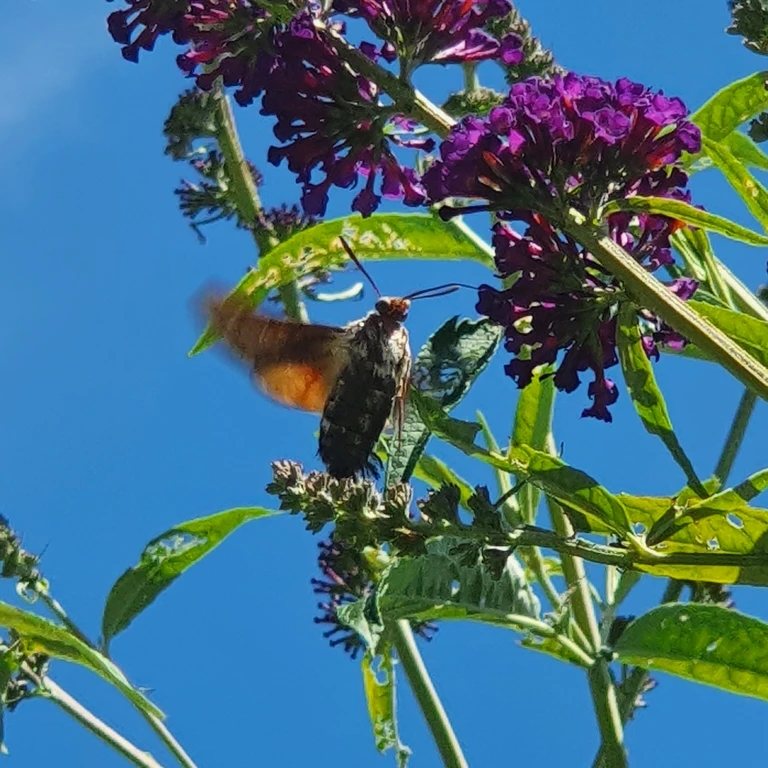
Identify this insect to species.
Macroglossum stellatarum
